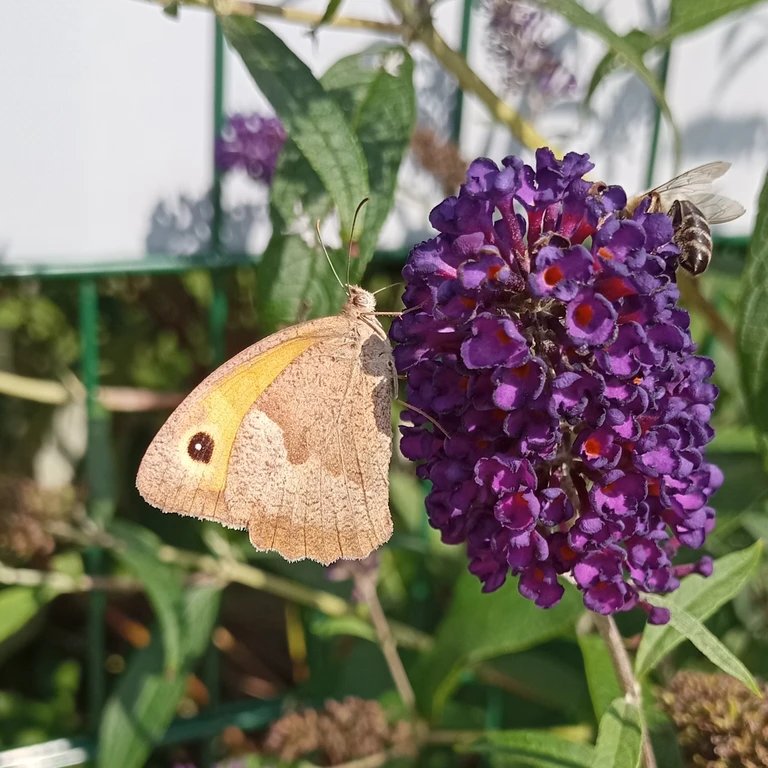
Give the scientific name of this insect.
Maniola jurtina
